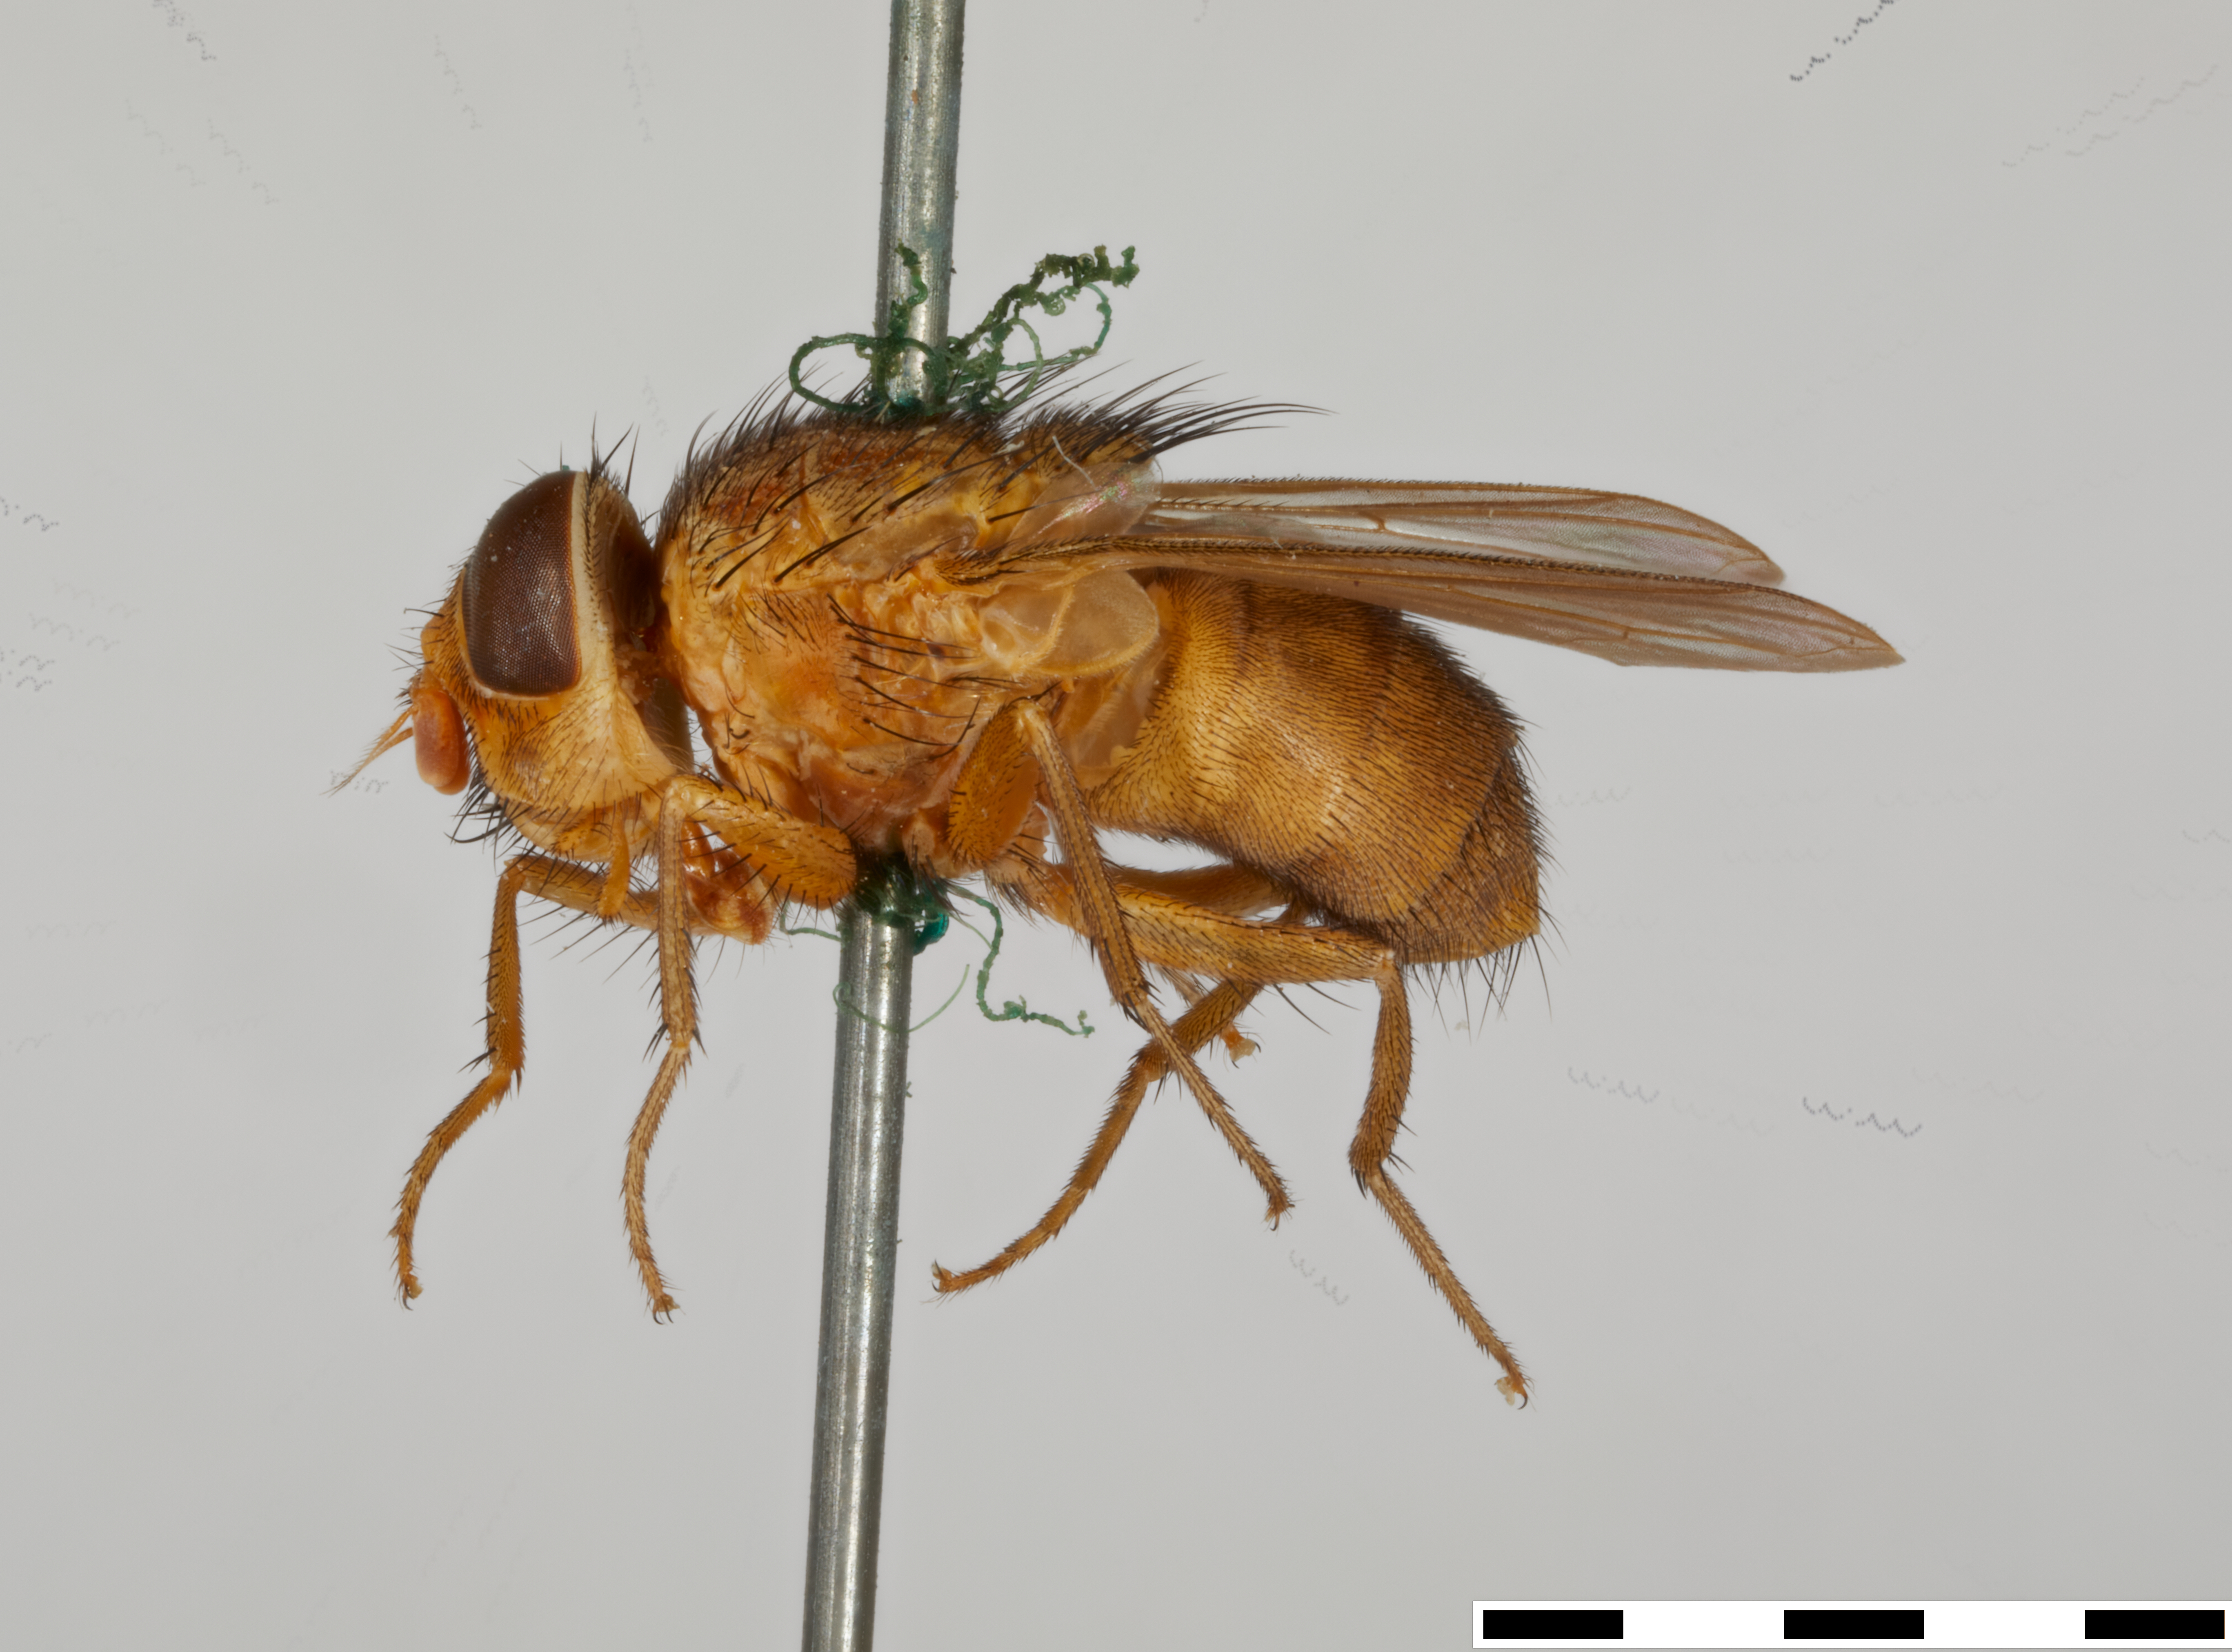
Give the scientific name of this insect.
Booponus intonsus
